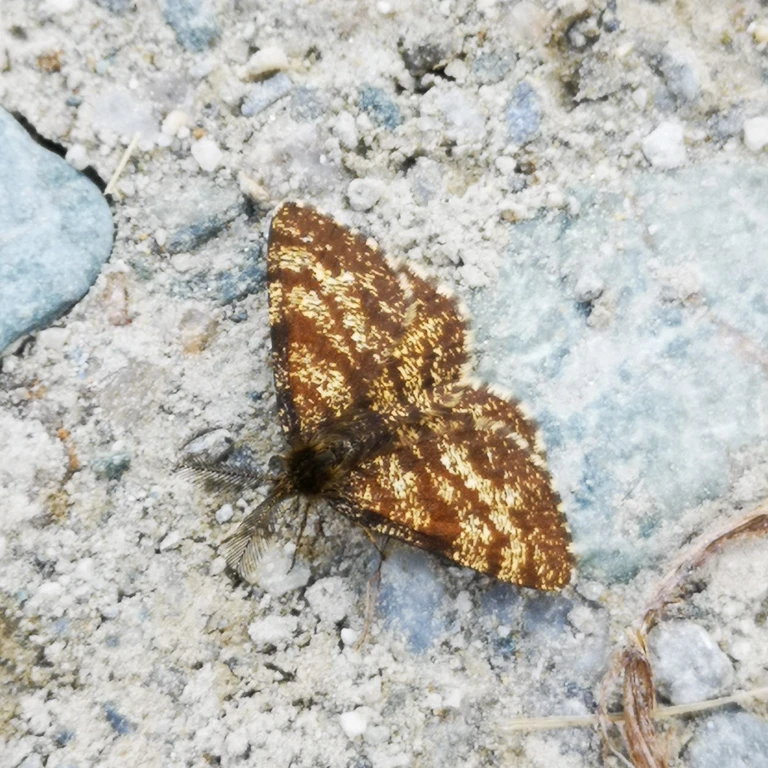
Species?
Ematurga atomaria
